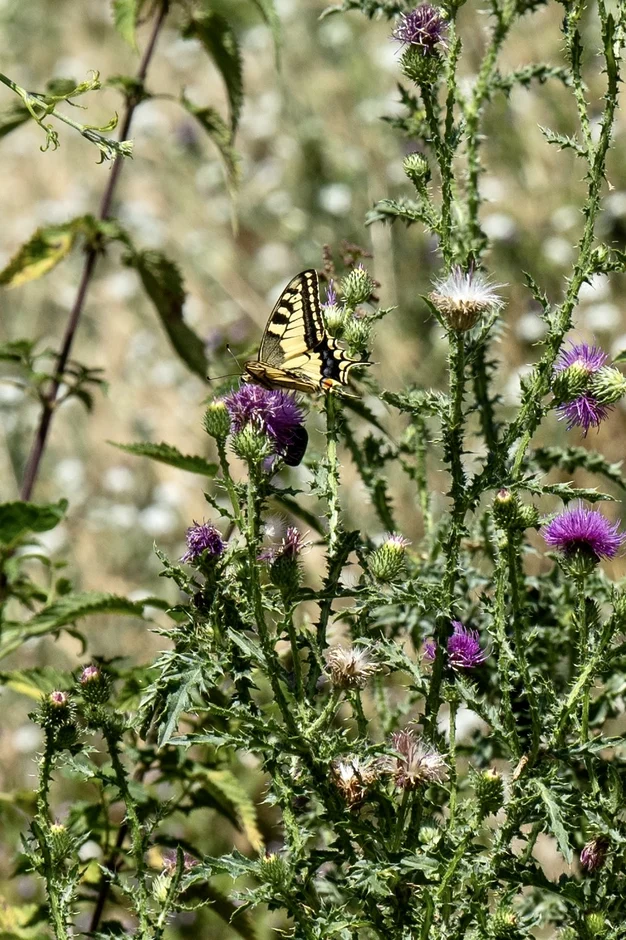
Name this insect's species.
Papilio machaon
